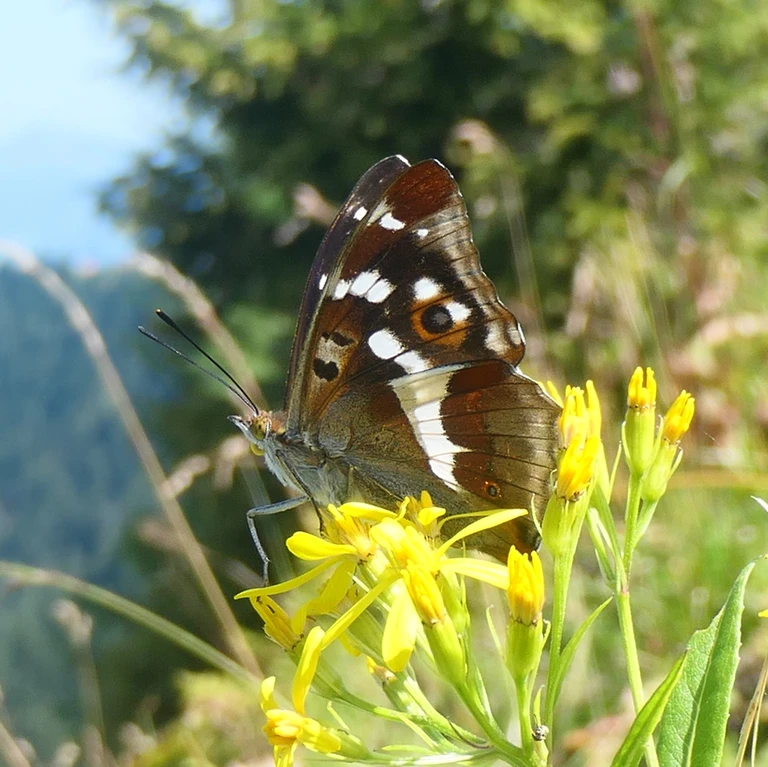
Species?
Apatura iris
